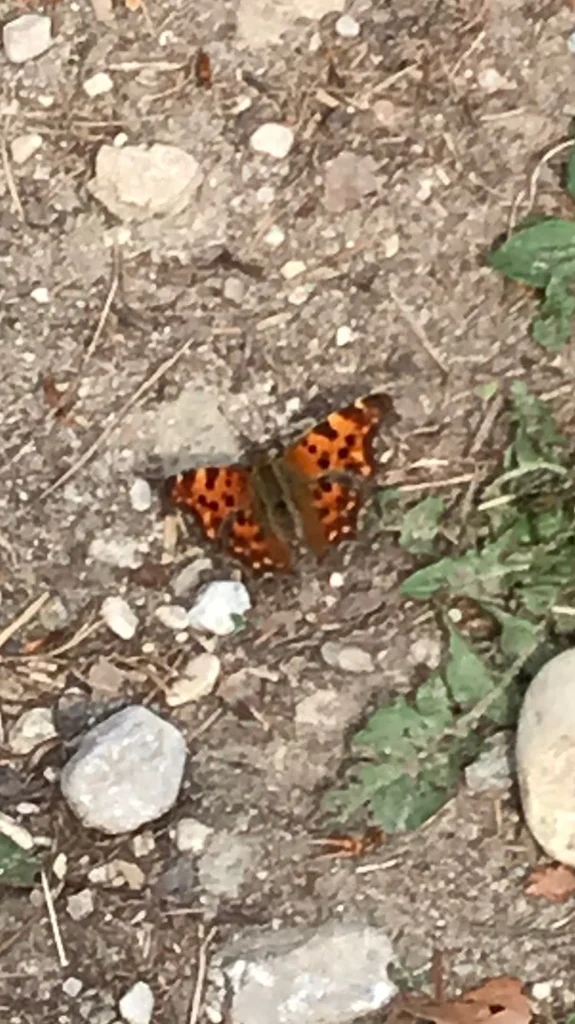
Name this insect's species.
Polygonia c-album
